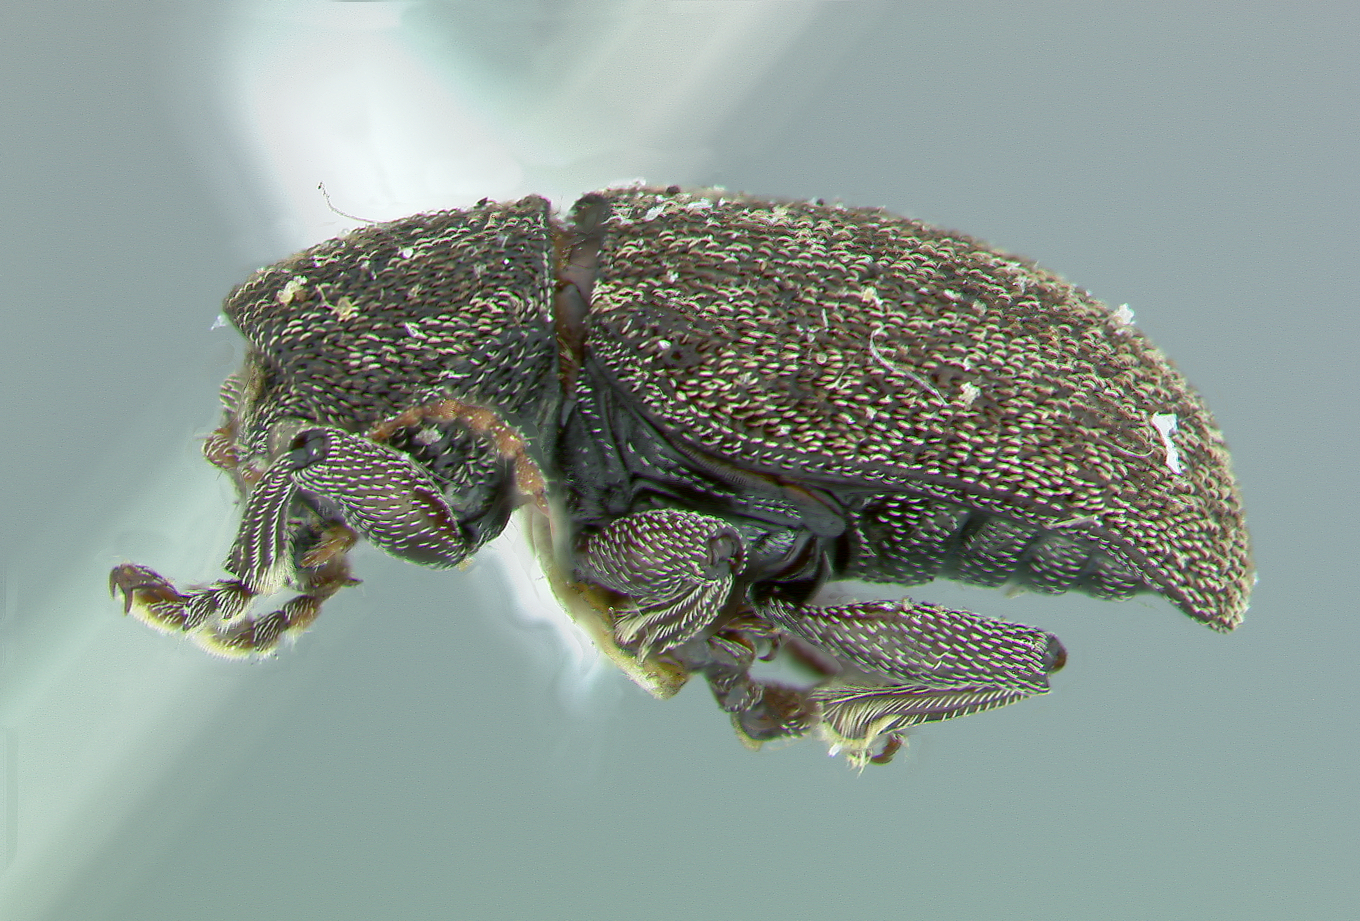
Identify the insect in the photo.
Myochrous cubensis
